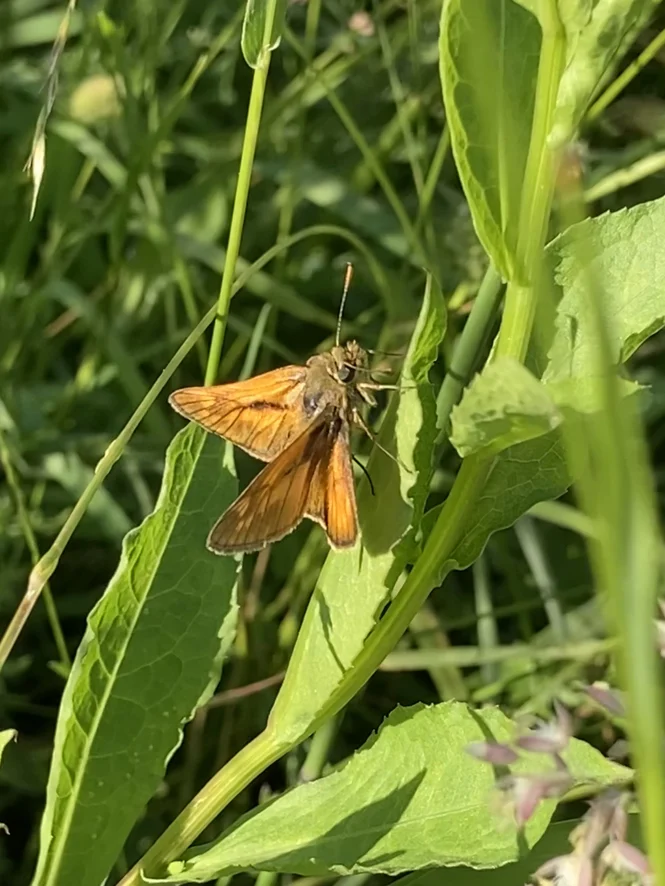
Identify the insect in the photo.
Ochlodes sylvanus (also Ochlodes venata)
